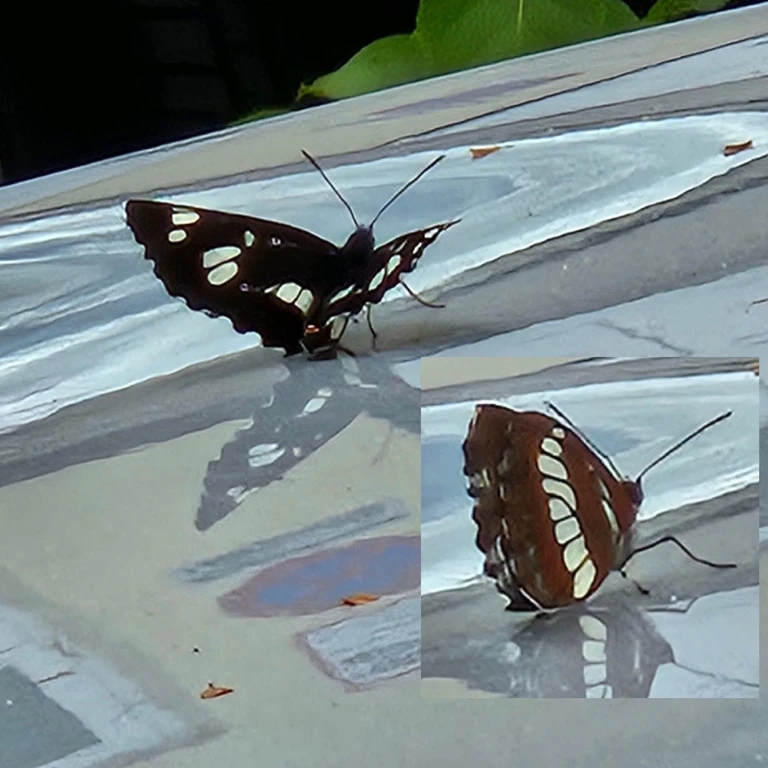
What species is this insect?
Neptis rivularis
